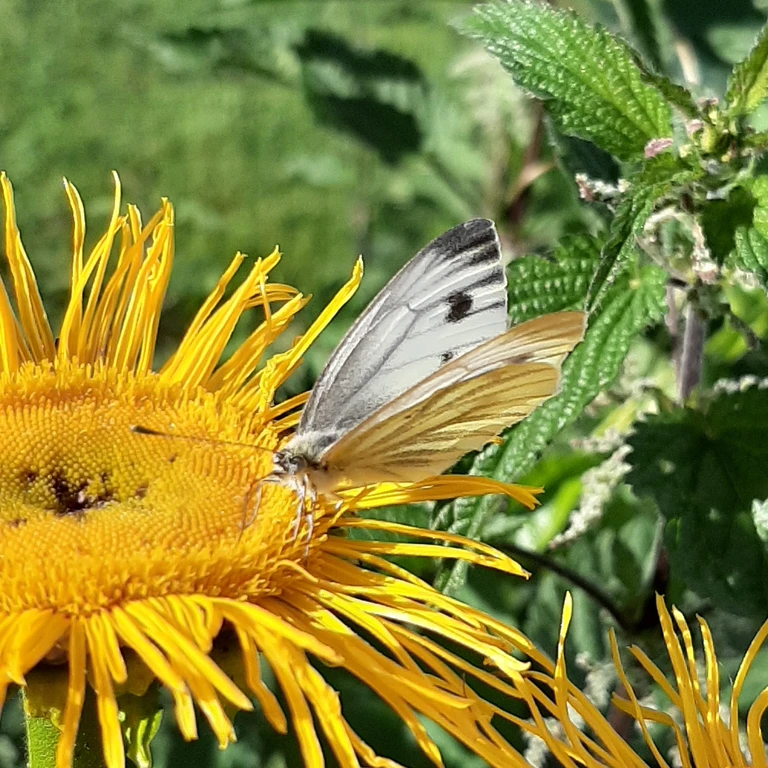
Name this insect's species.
Pieris napi
